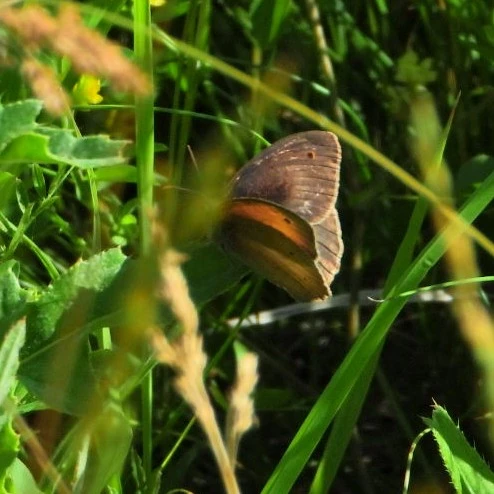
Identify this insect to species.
Maniola jurtina
